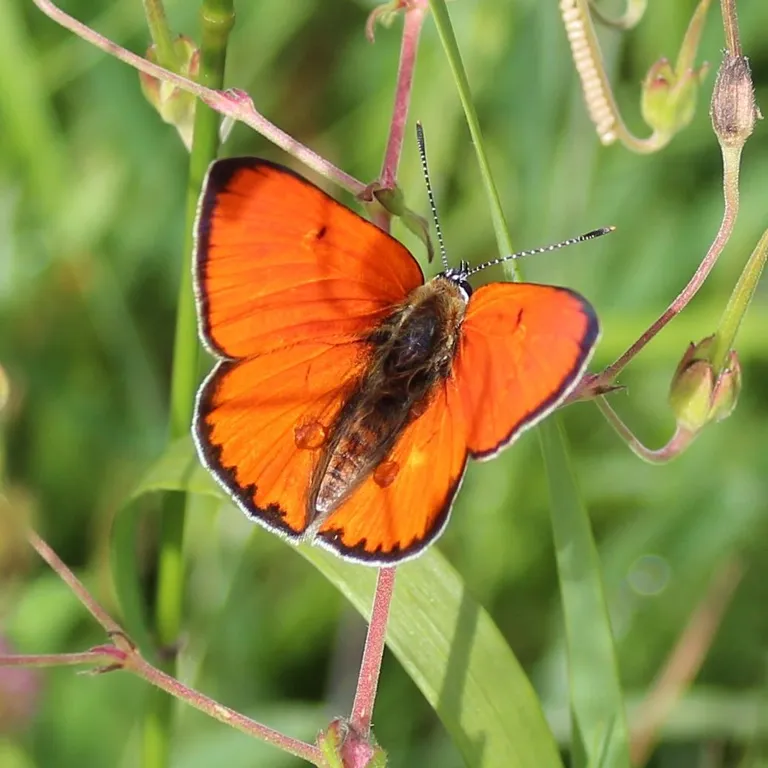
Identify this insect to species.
Lycaena dispar
